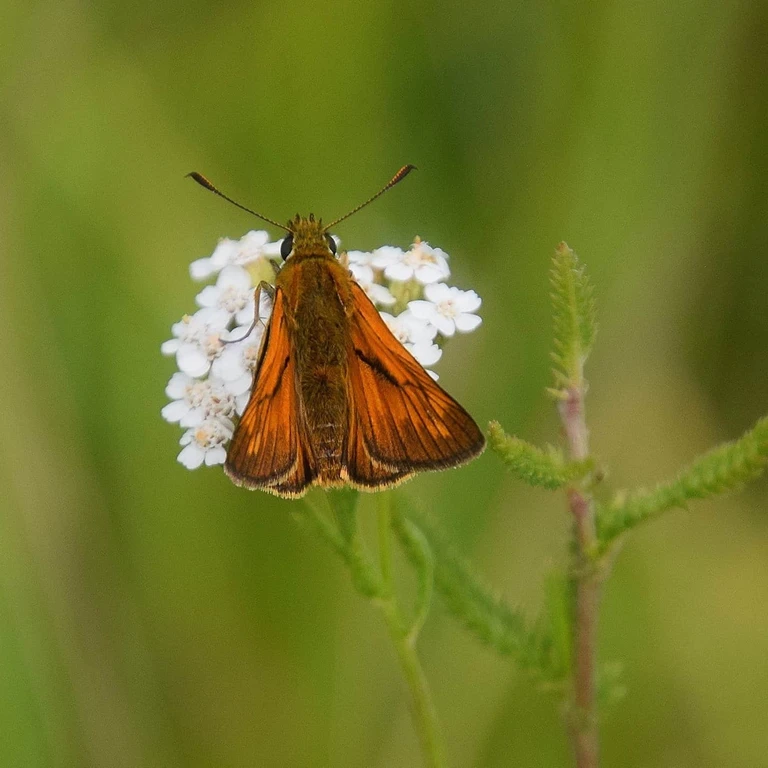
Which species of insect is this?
Ochlodes sylvanus (also Ochlodes venata)
